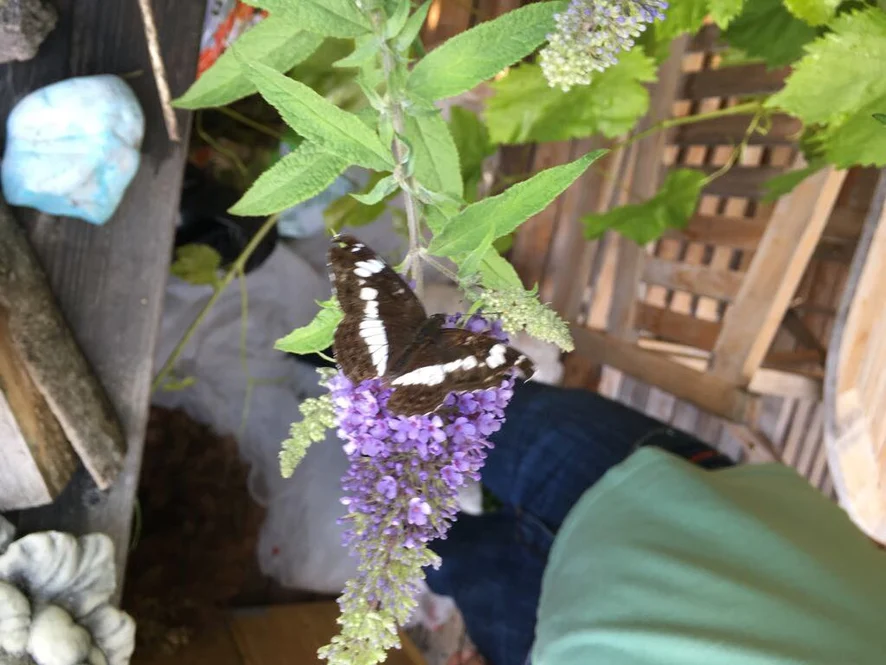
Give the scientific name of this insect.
Limenitis camilla (also Ladoga camilla)
